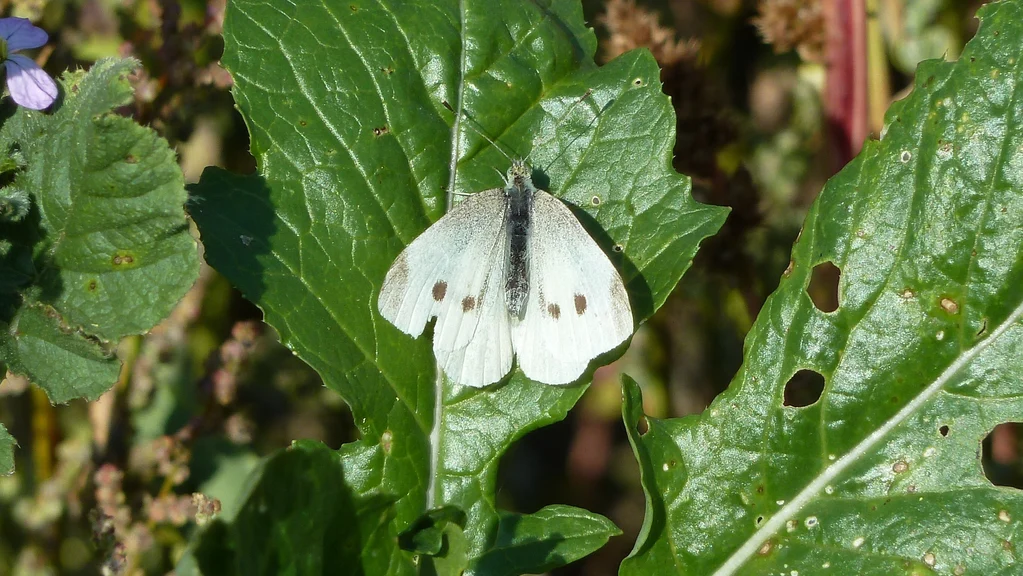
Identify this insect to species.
Pieris rapae
